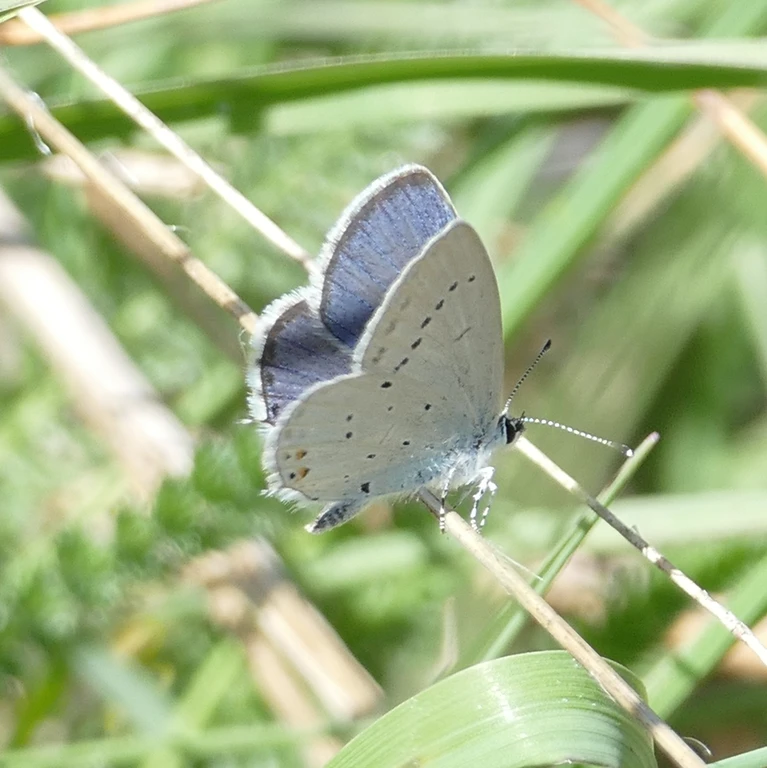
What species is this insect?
Cupido argiades (also Elkalyce argiades)
